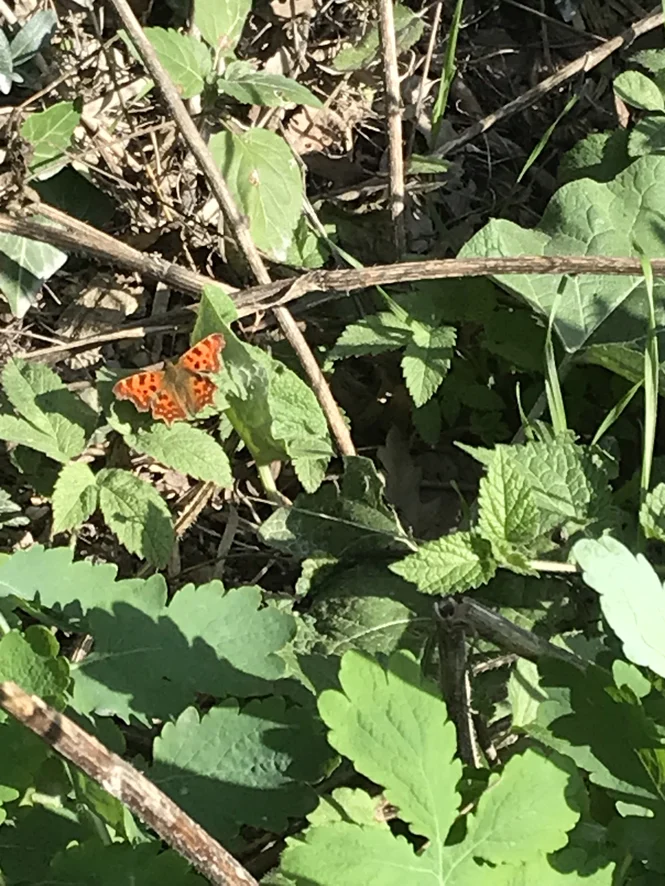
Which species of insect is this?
Polygonia c-album
